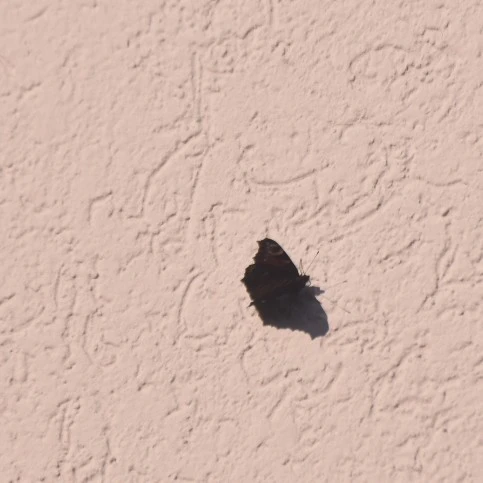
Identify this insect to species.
Aglais io
